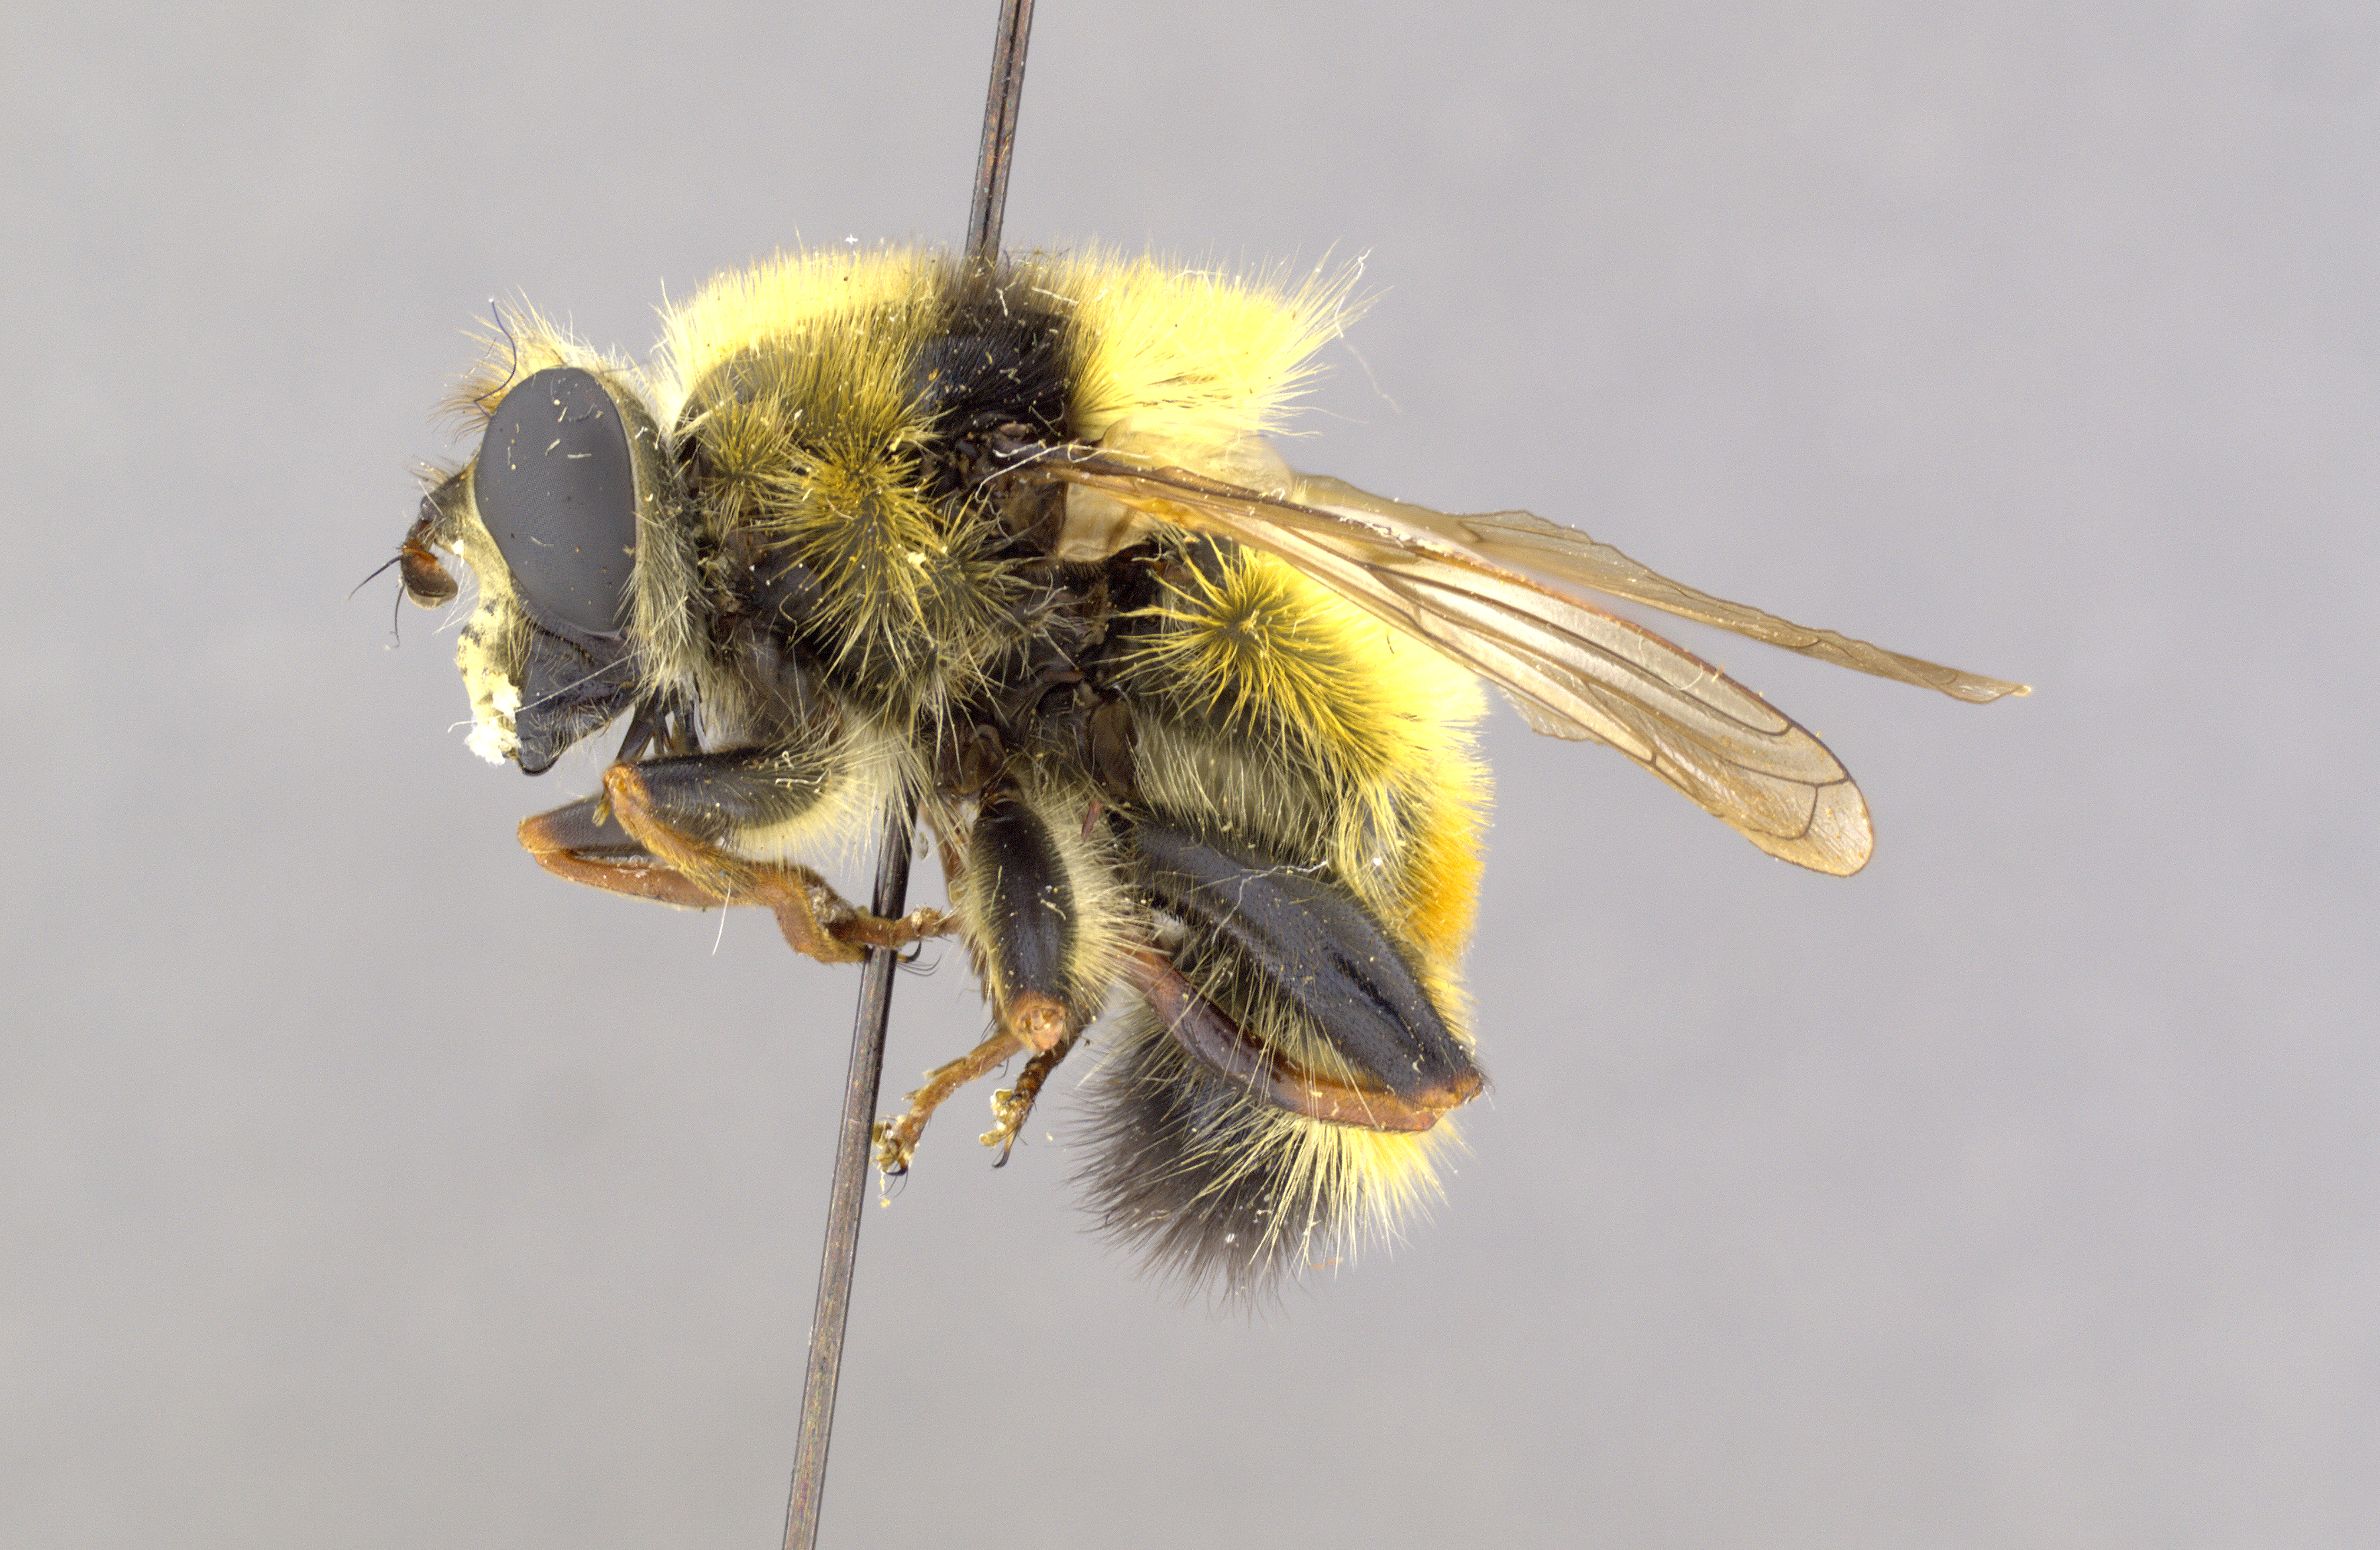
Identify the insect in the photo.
Criorhina verbosa
